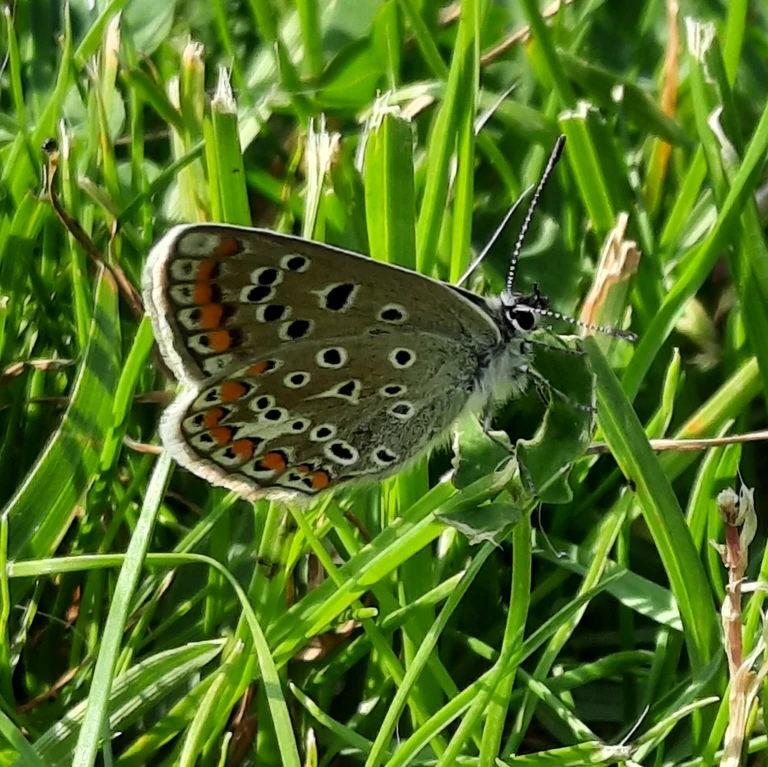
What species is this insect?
Polyommatus icarus
